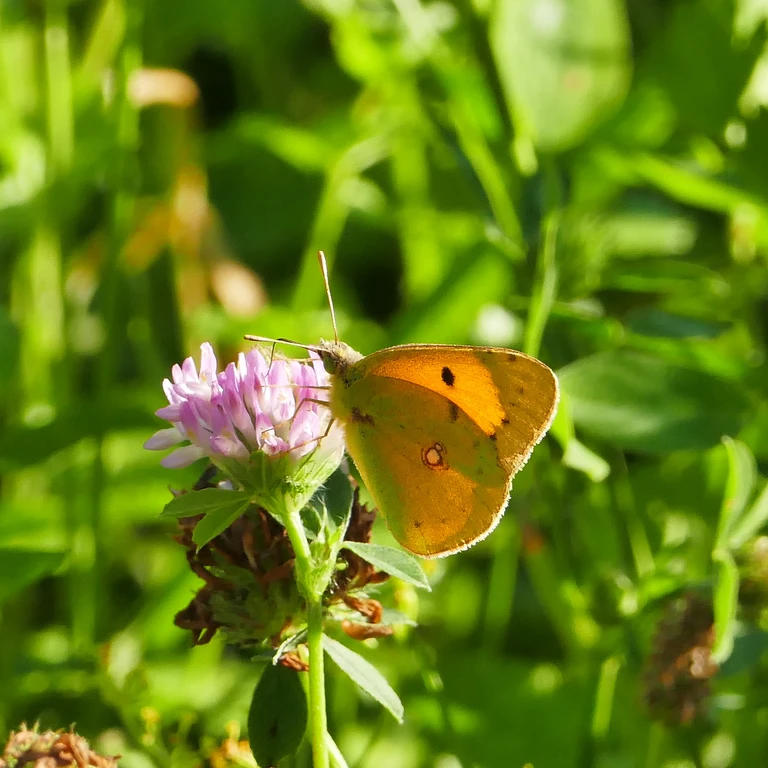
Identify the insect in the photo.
Colias croceus
